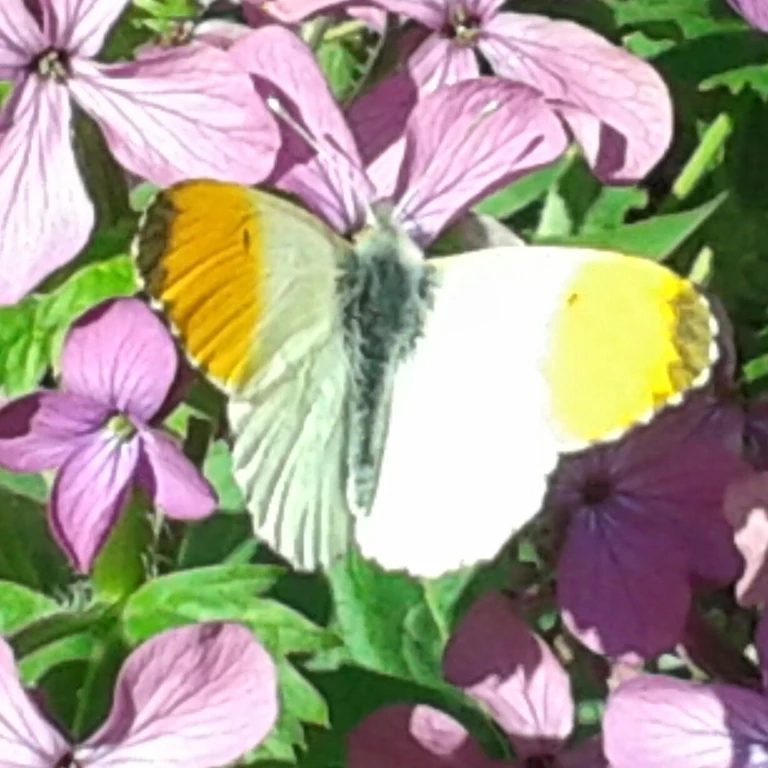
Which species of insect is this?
Anthocharis cardamines
